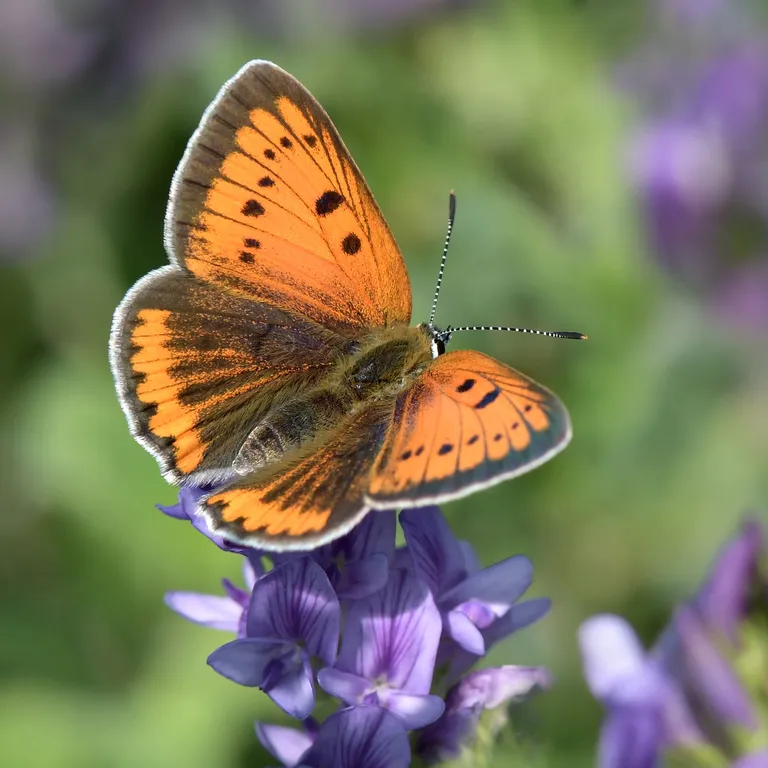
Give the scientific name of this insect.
Lycaena dispar
